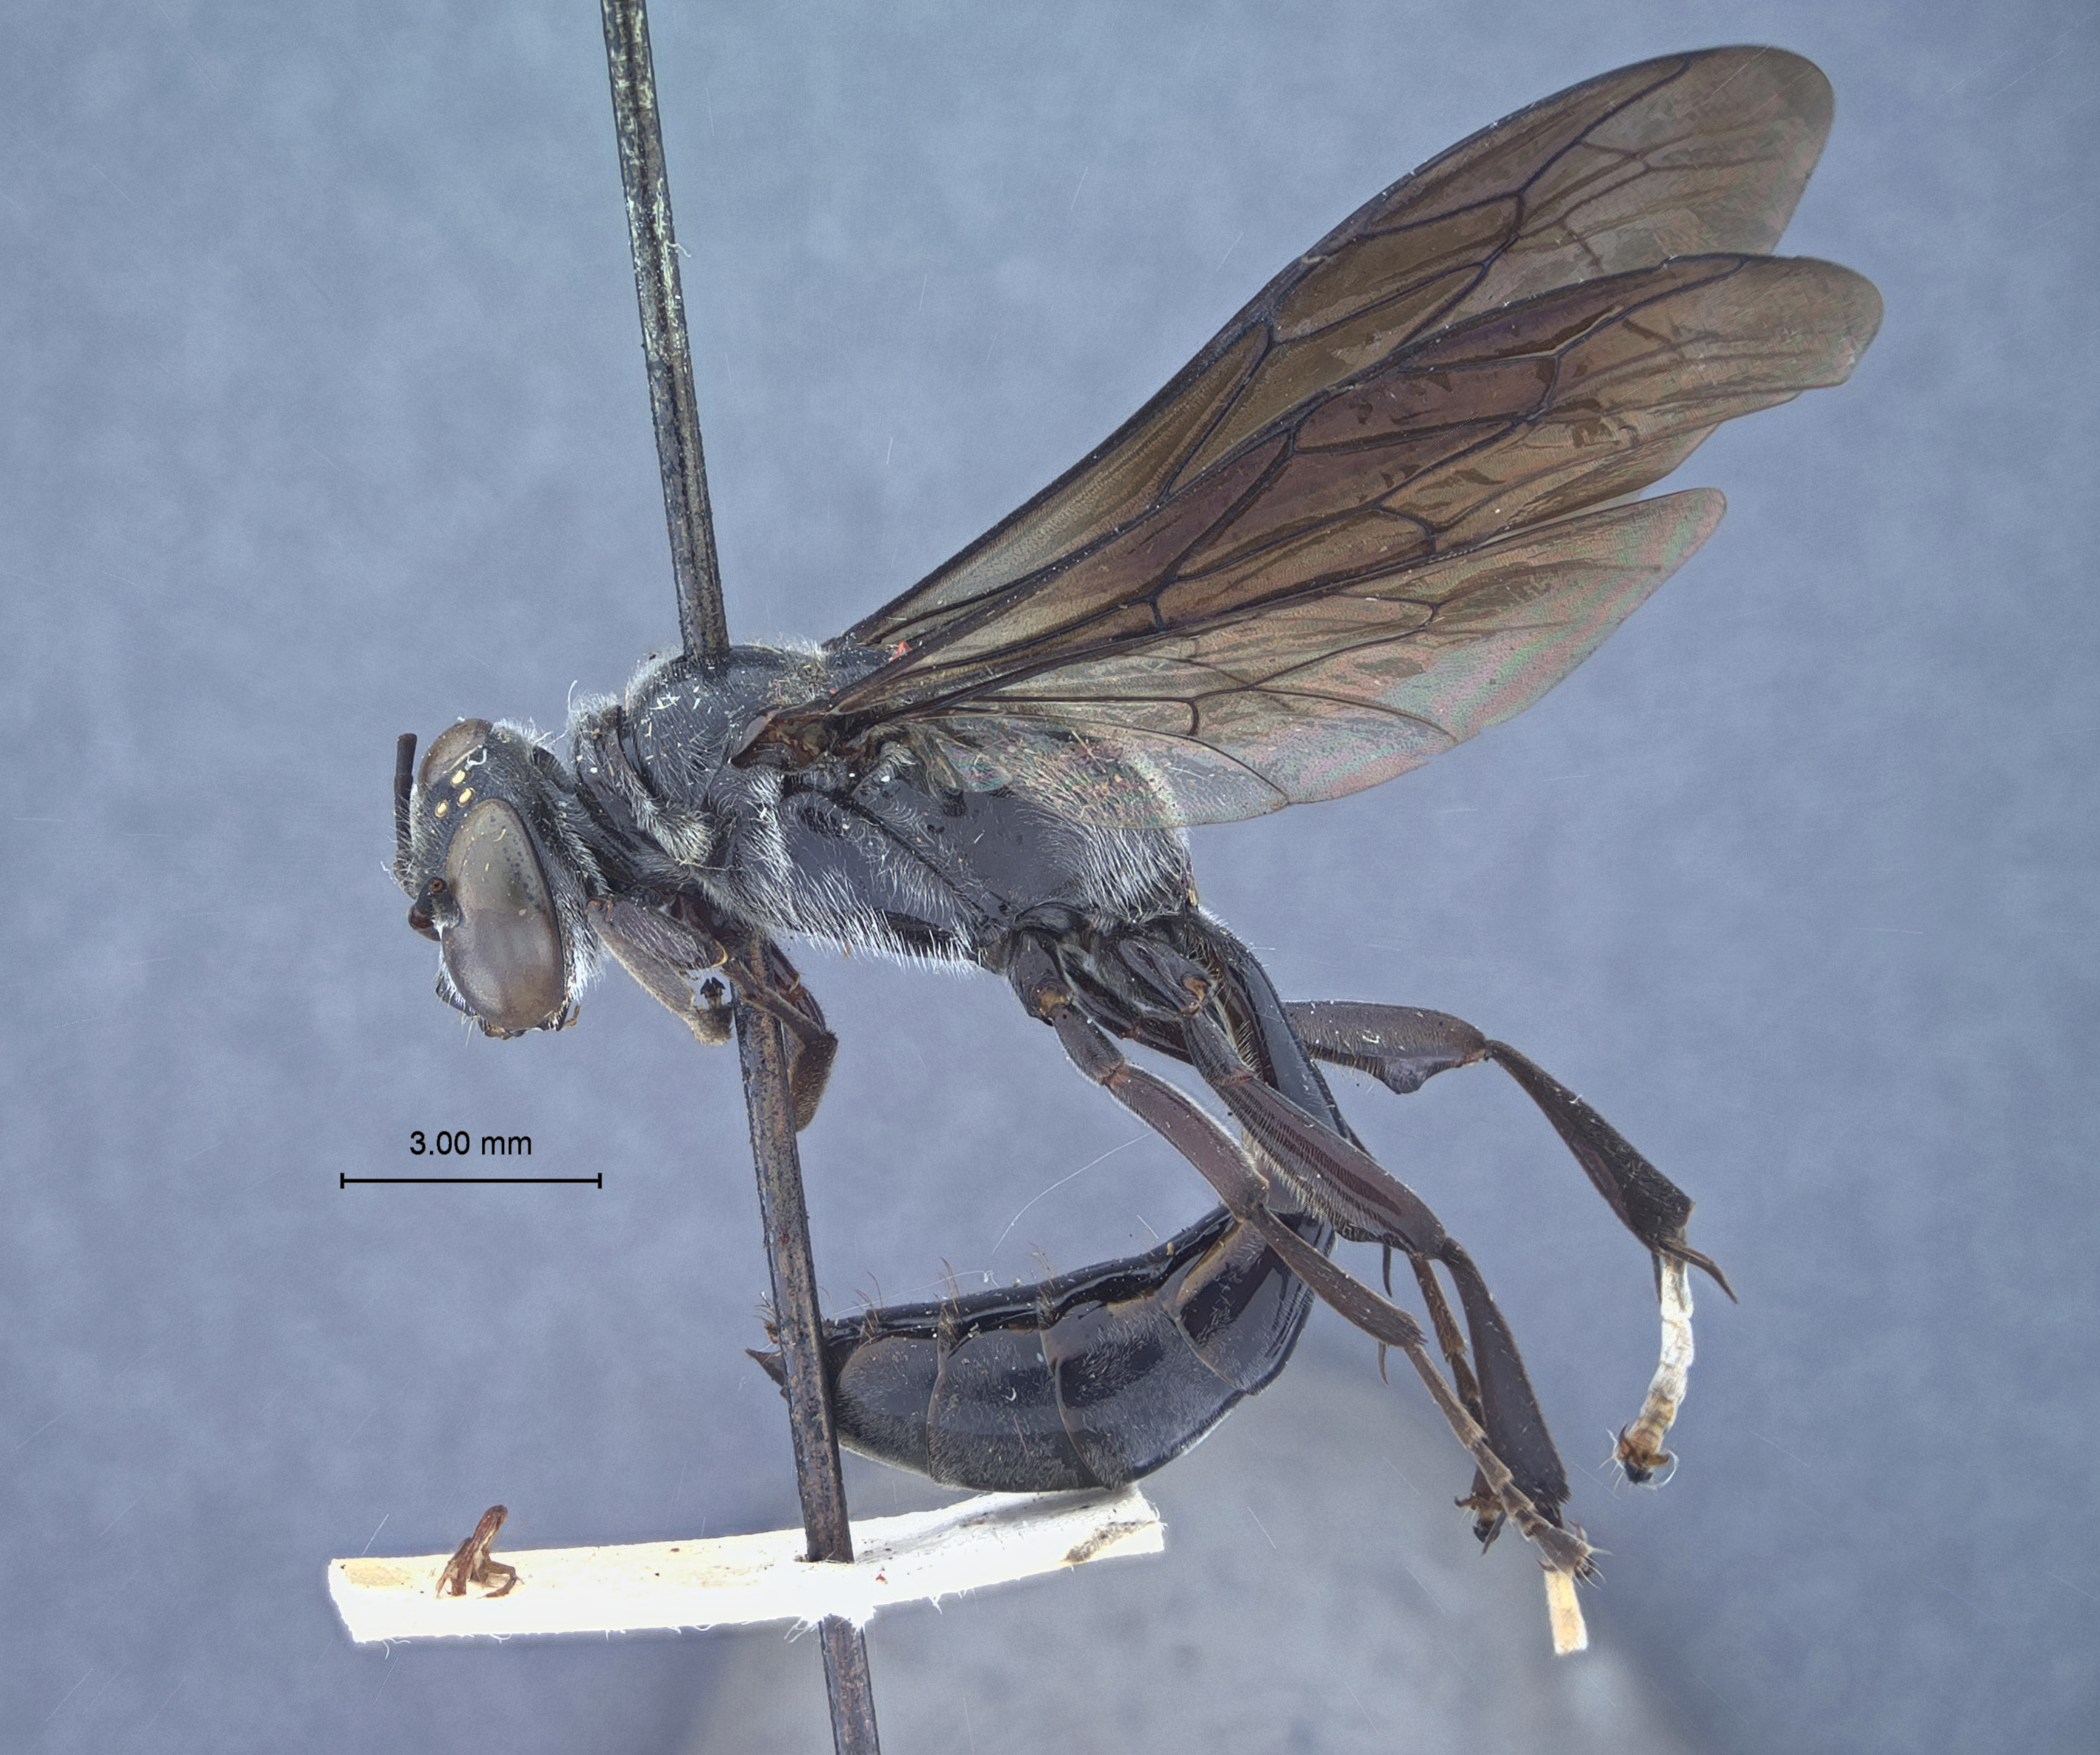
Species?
Trypoxylon busckii
